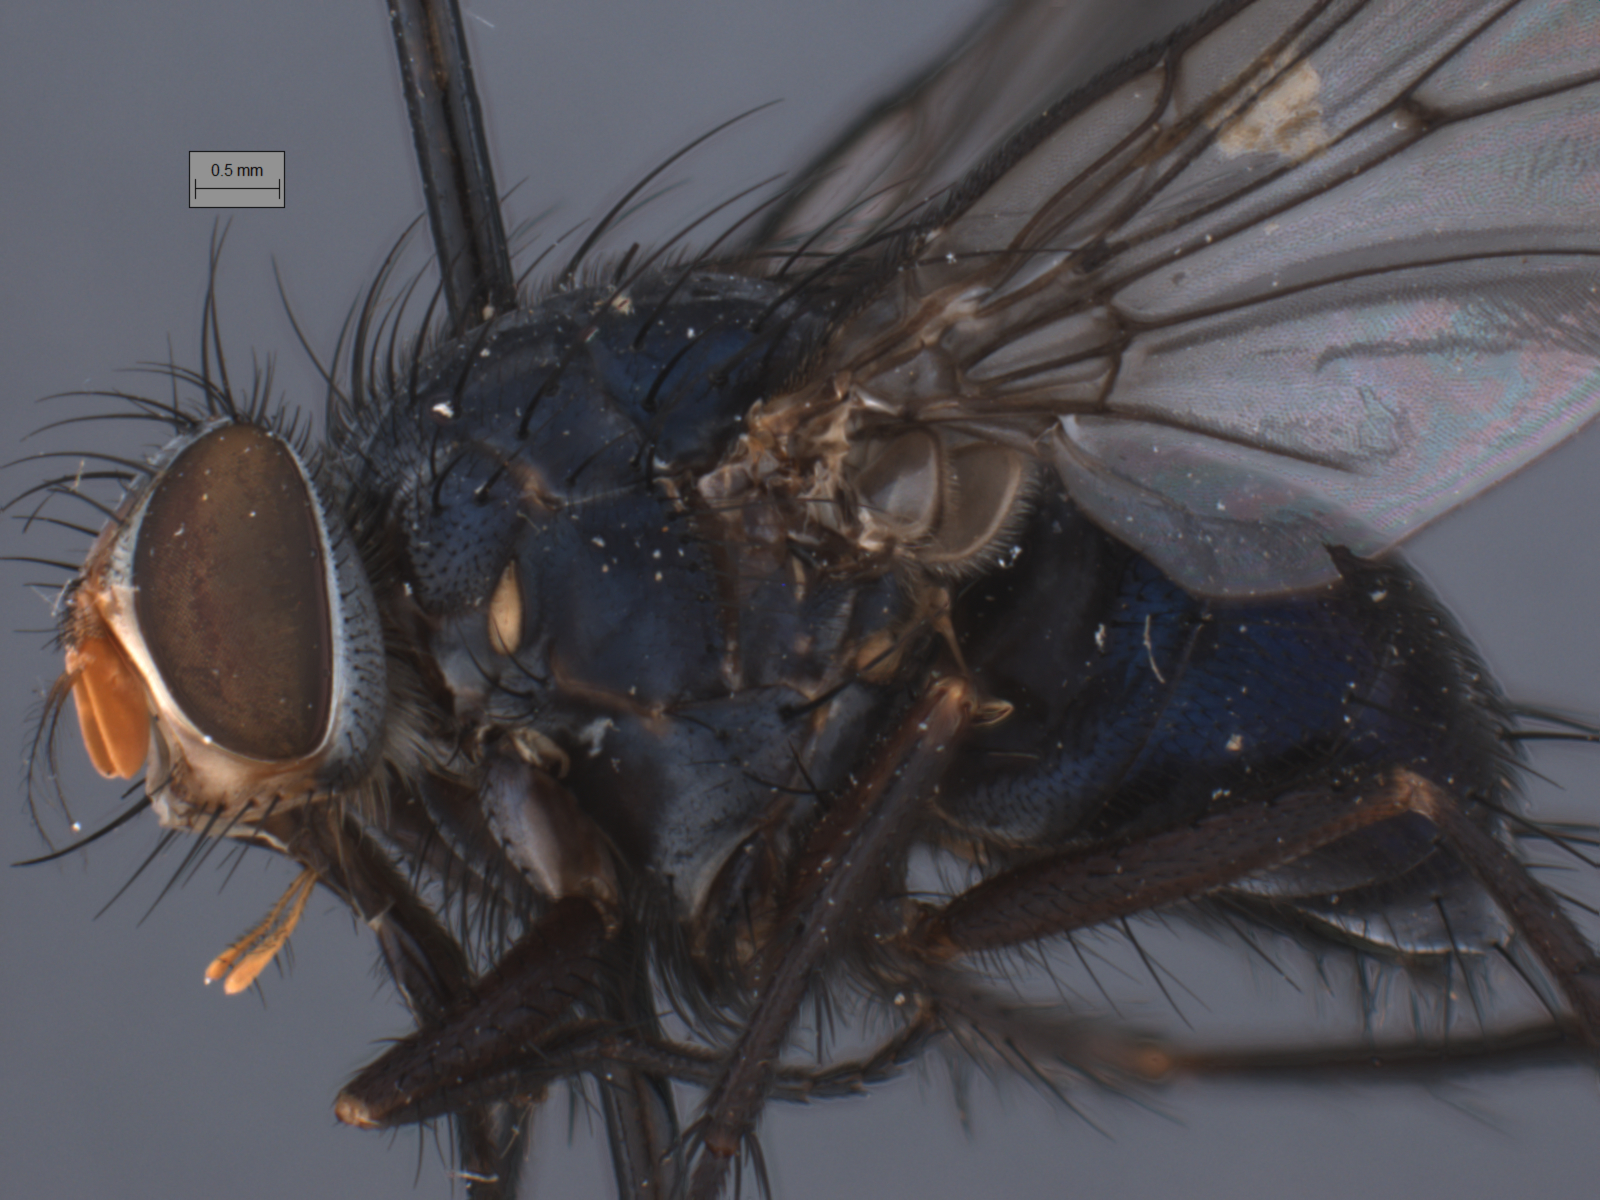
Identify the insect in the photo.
Huascaromusca uniseta
